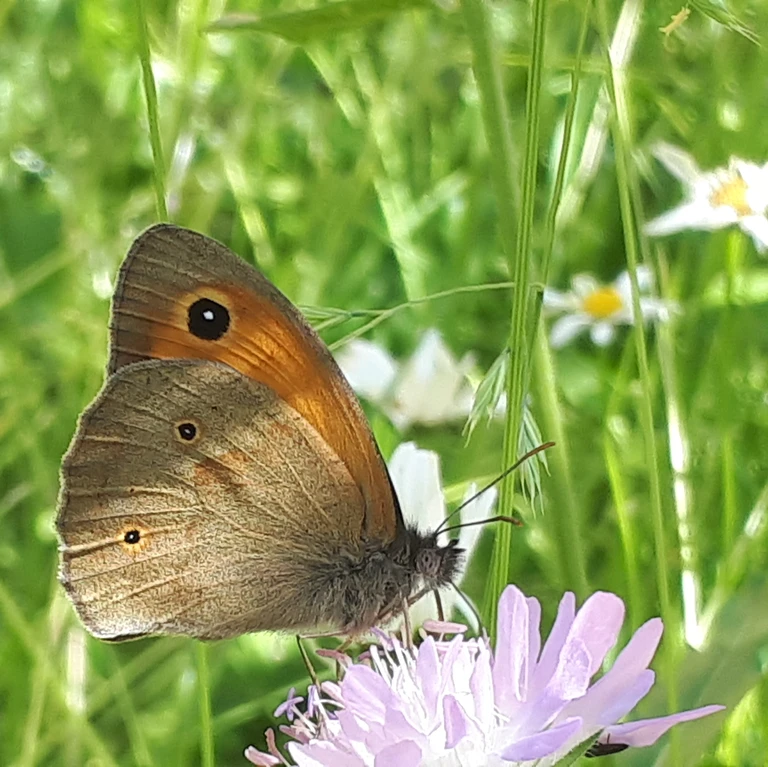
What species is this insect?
Maniola jurtina
